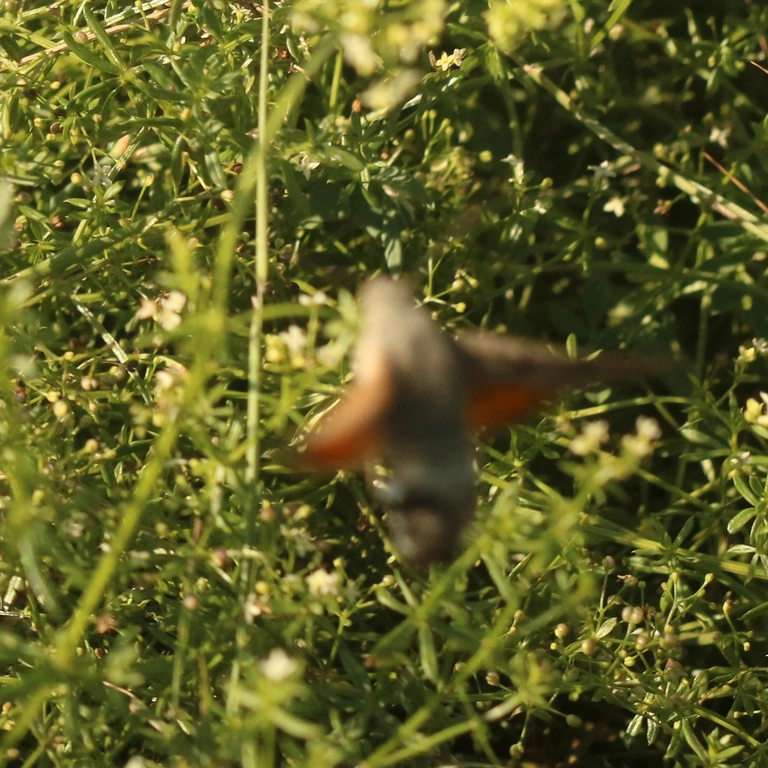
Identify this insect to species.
Macroglossum stellatarum
